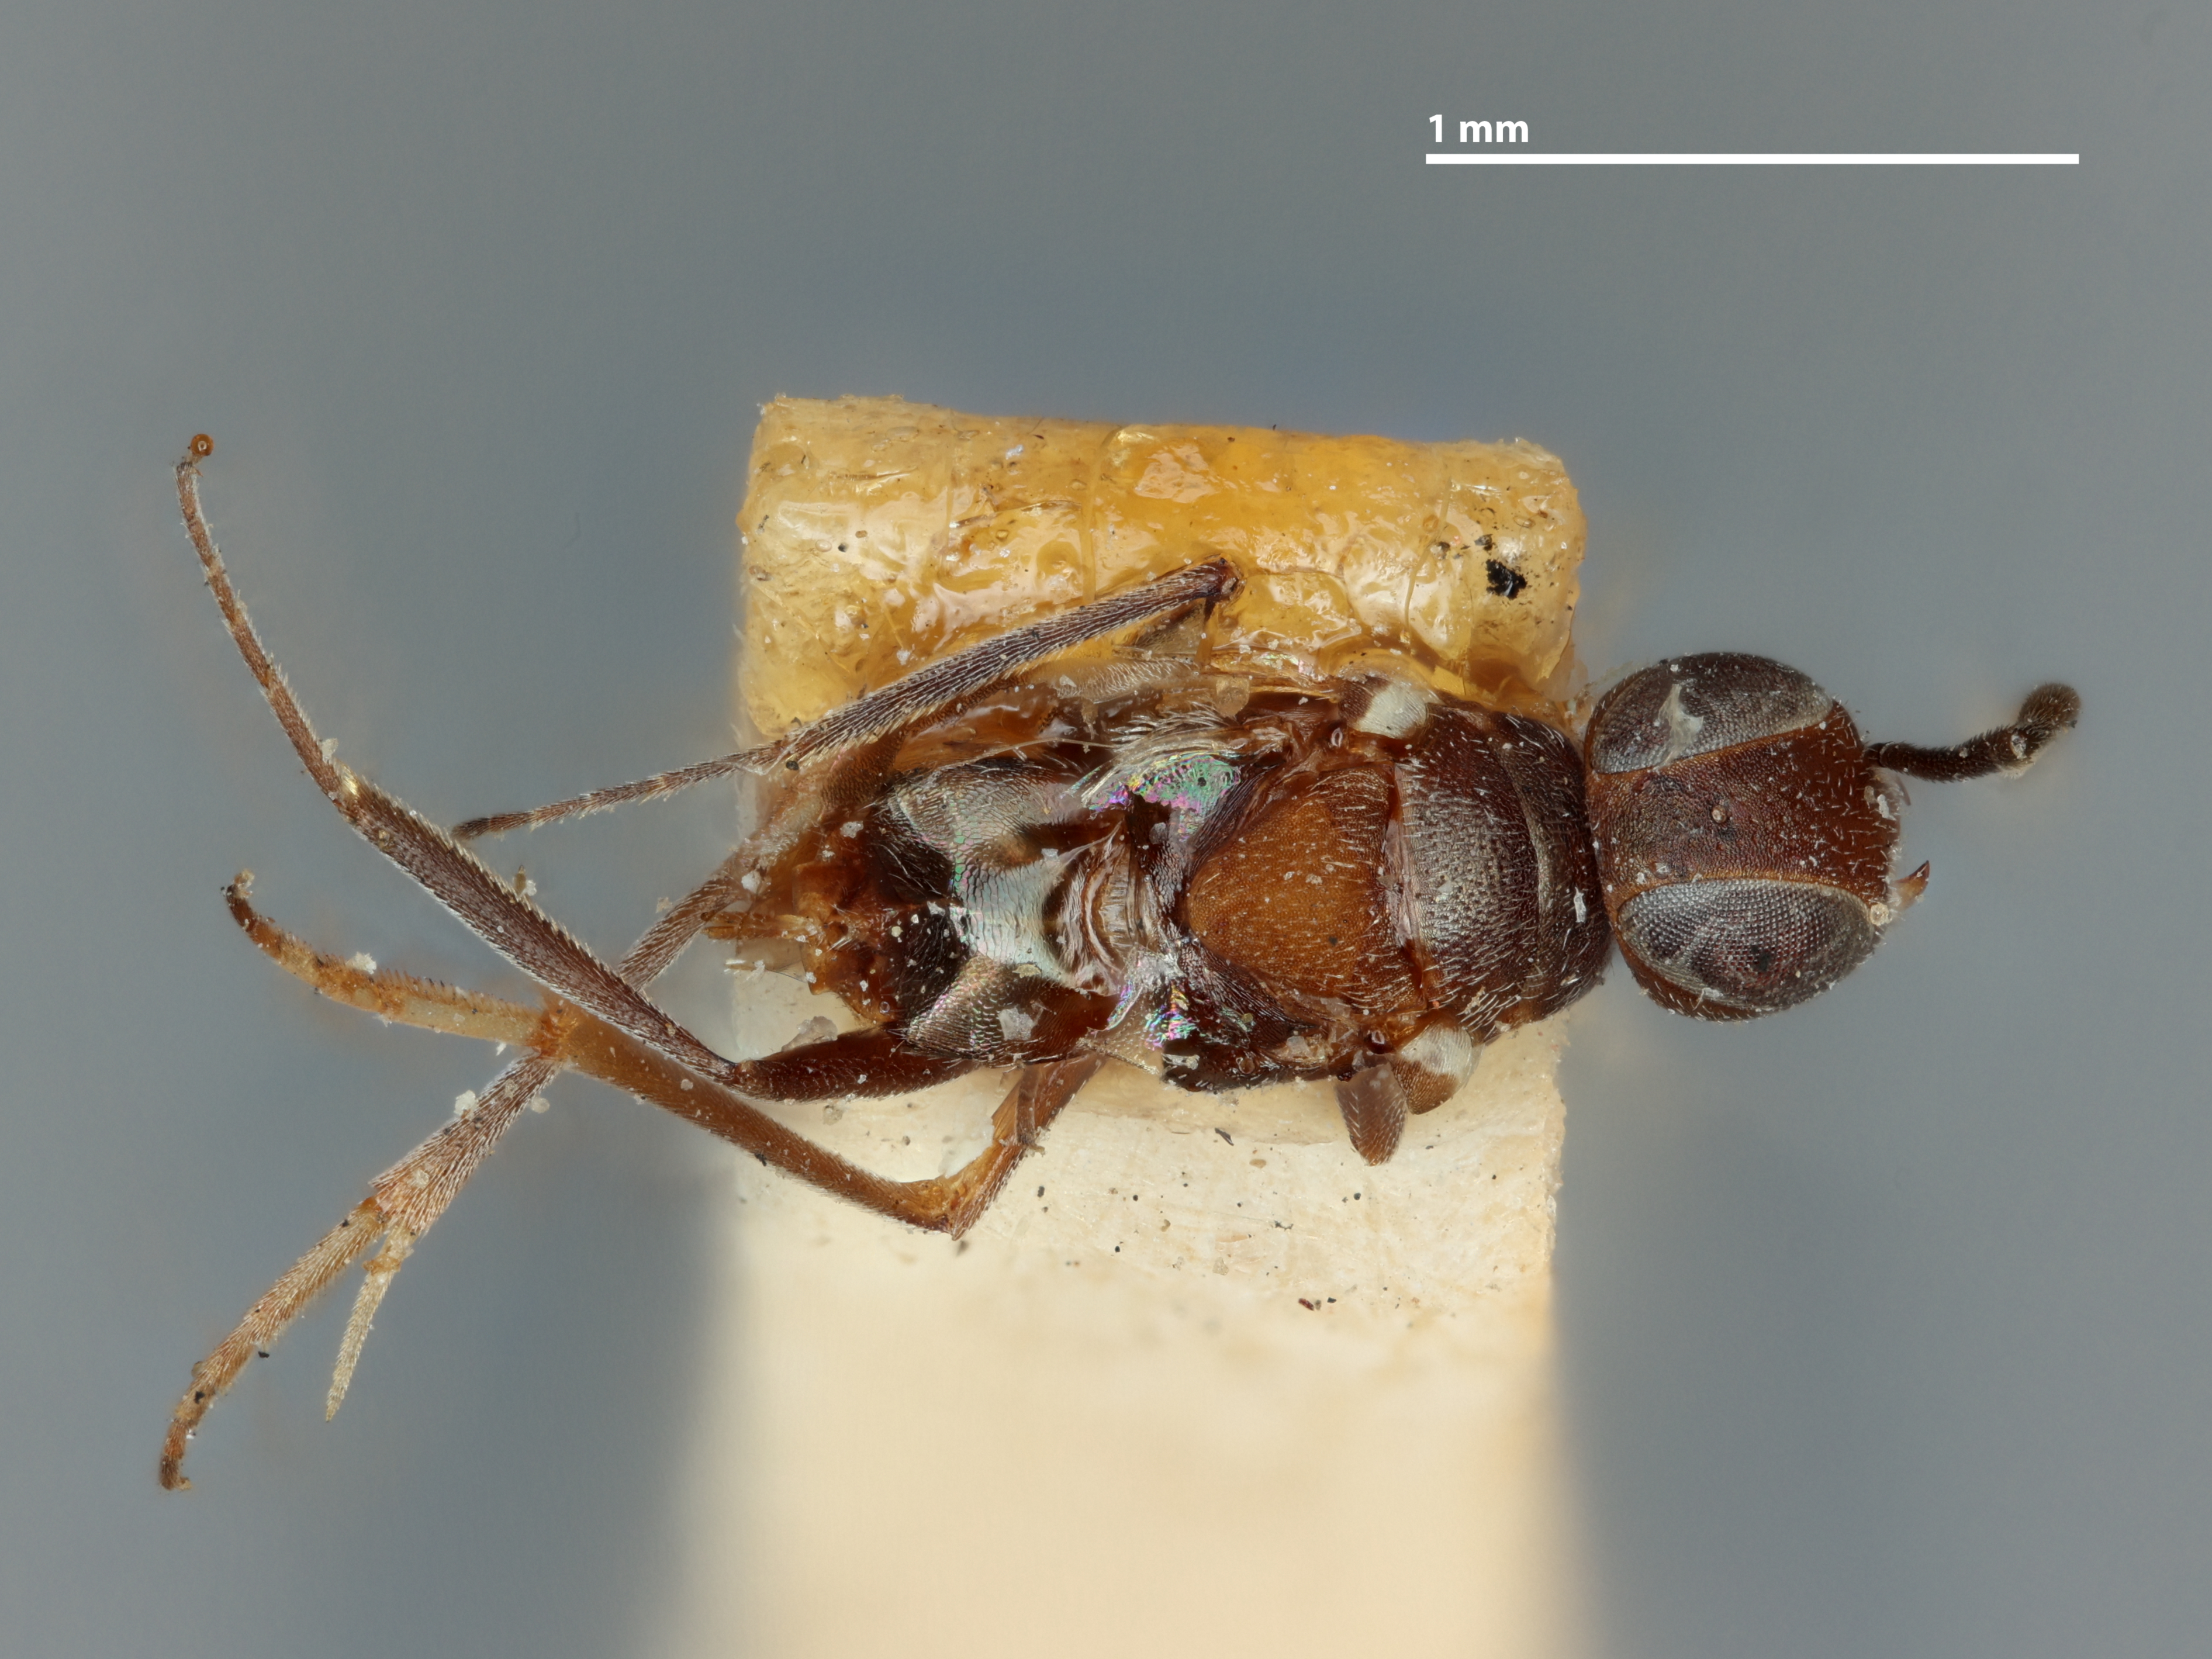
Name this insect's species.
Homalotylus punctifrons
